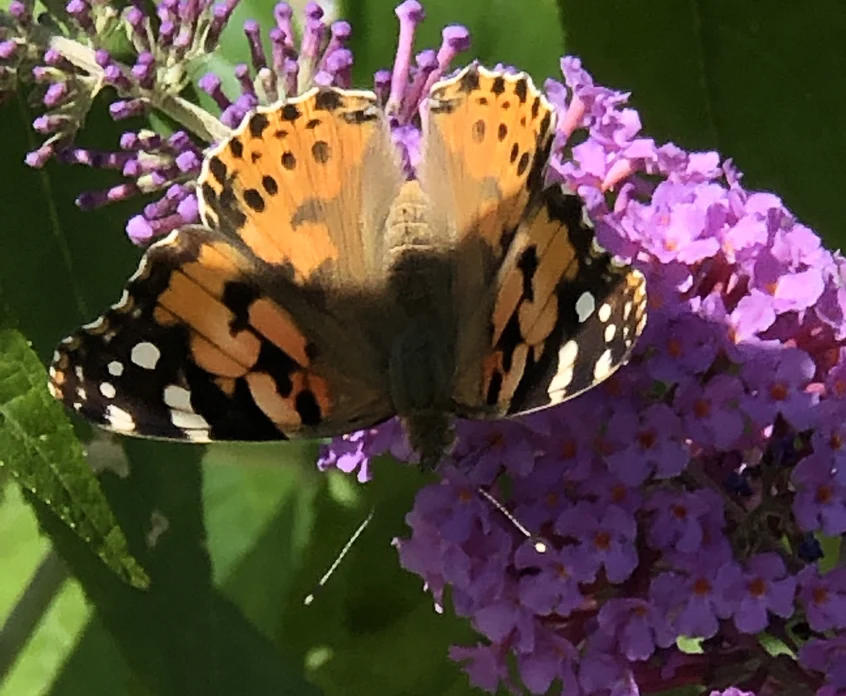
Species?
Vanessa cardui
